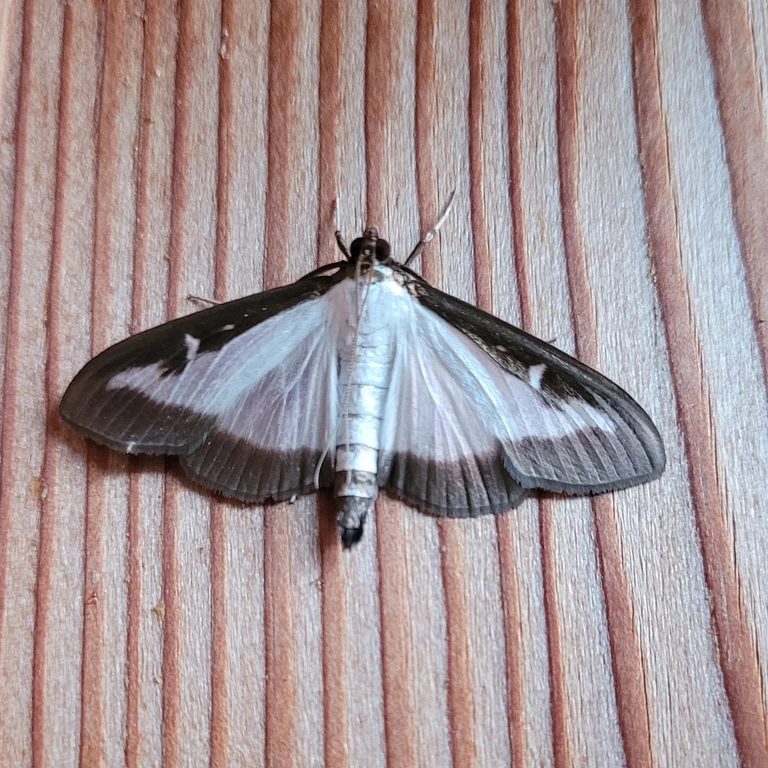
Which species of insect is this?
Cydalima perspectalis
